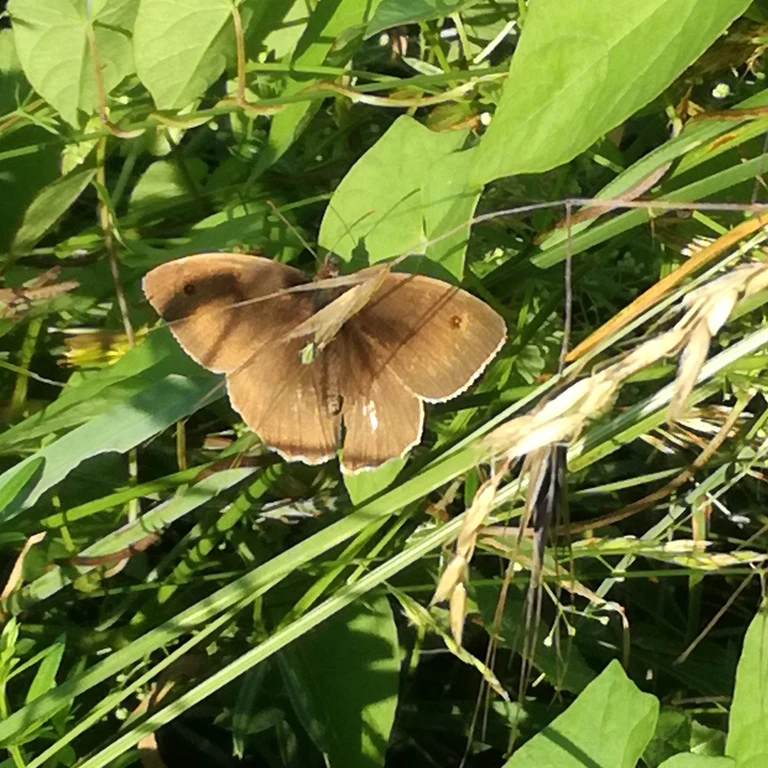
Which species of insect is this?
Maniola jurtina
